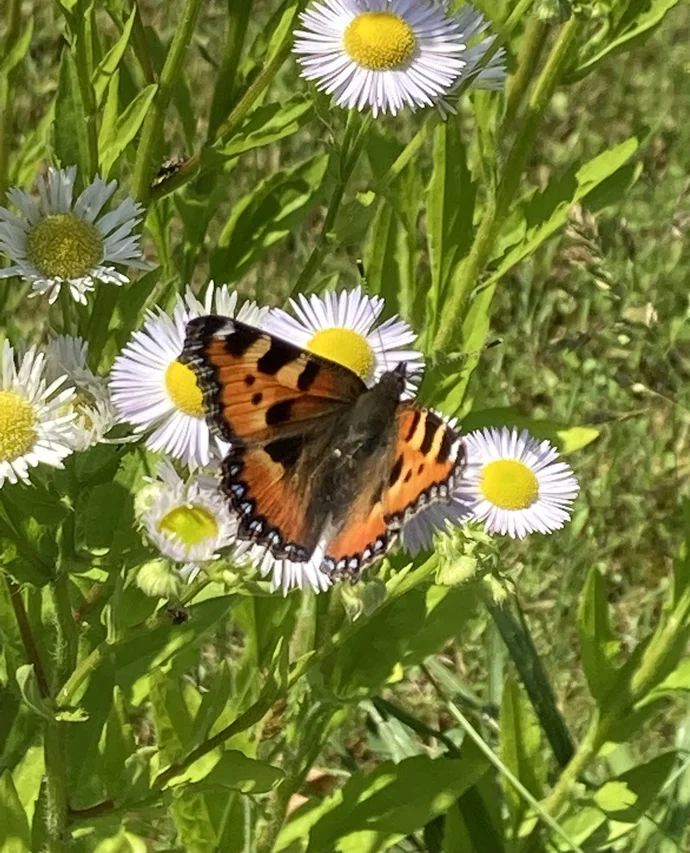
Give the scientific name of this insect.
Aglais urticae
